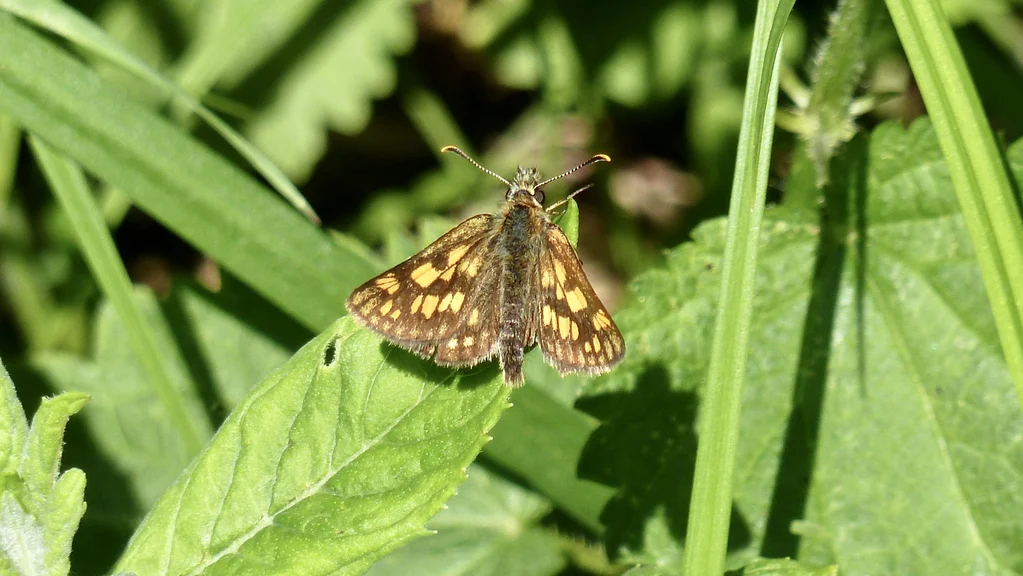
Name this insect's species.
Carterocephalus palaemon
